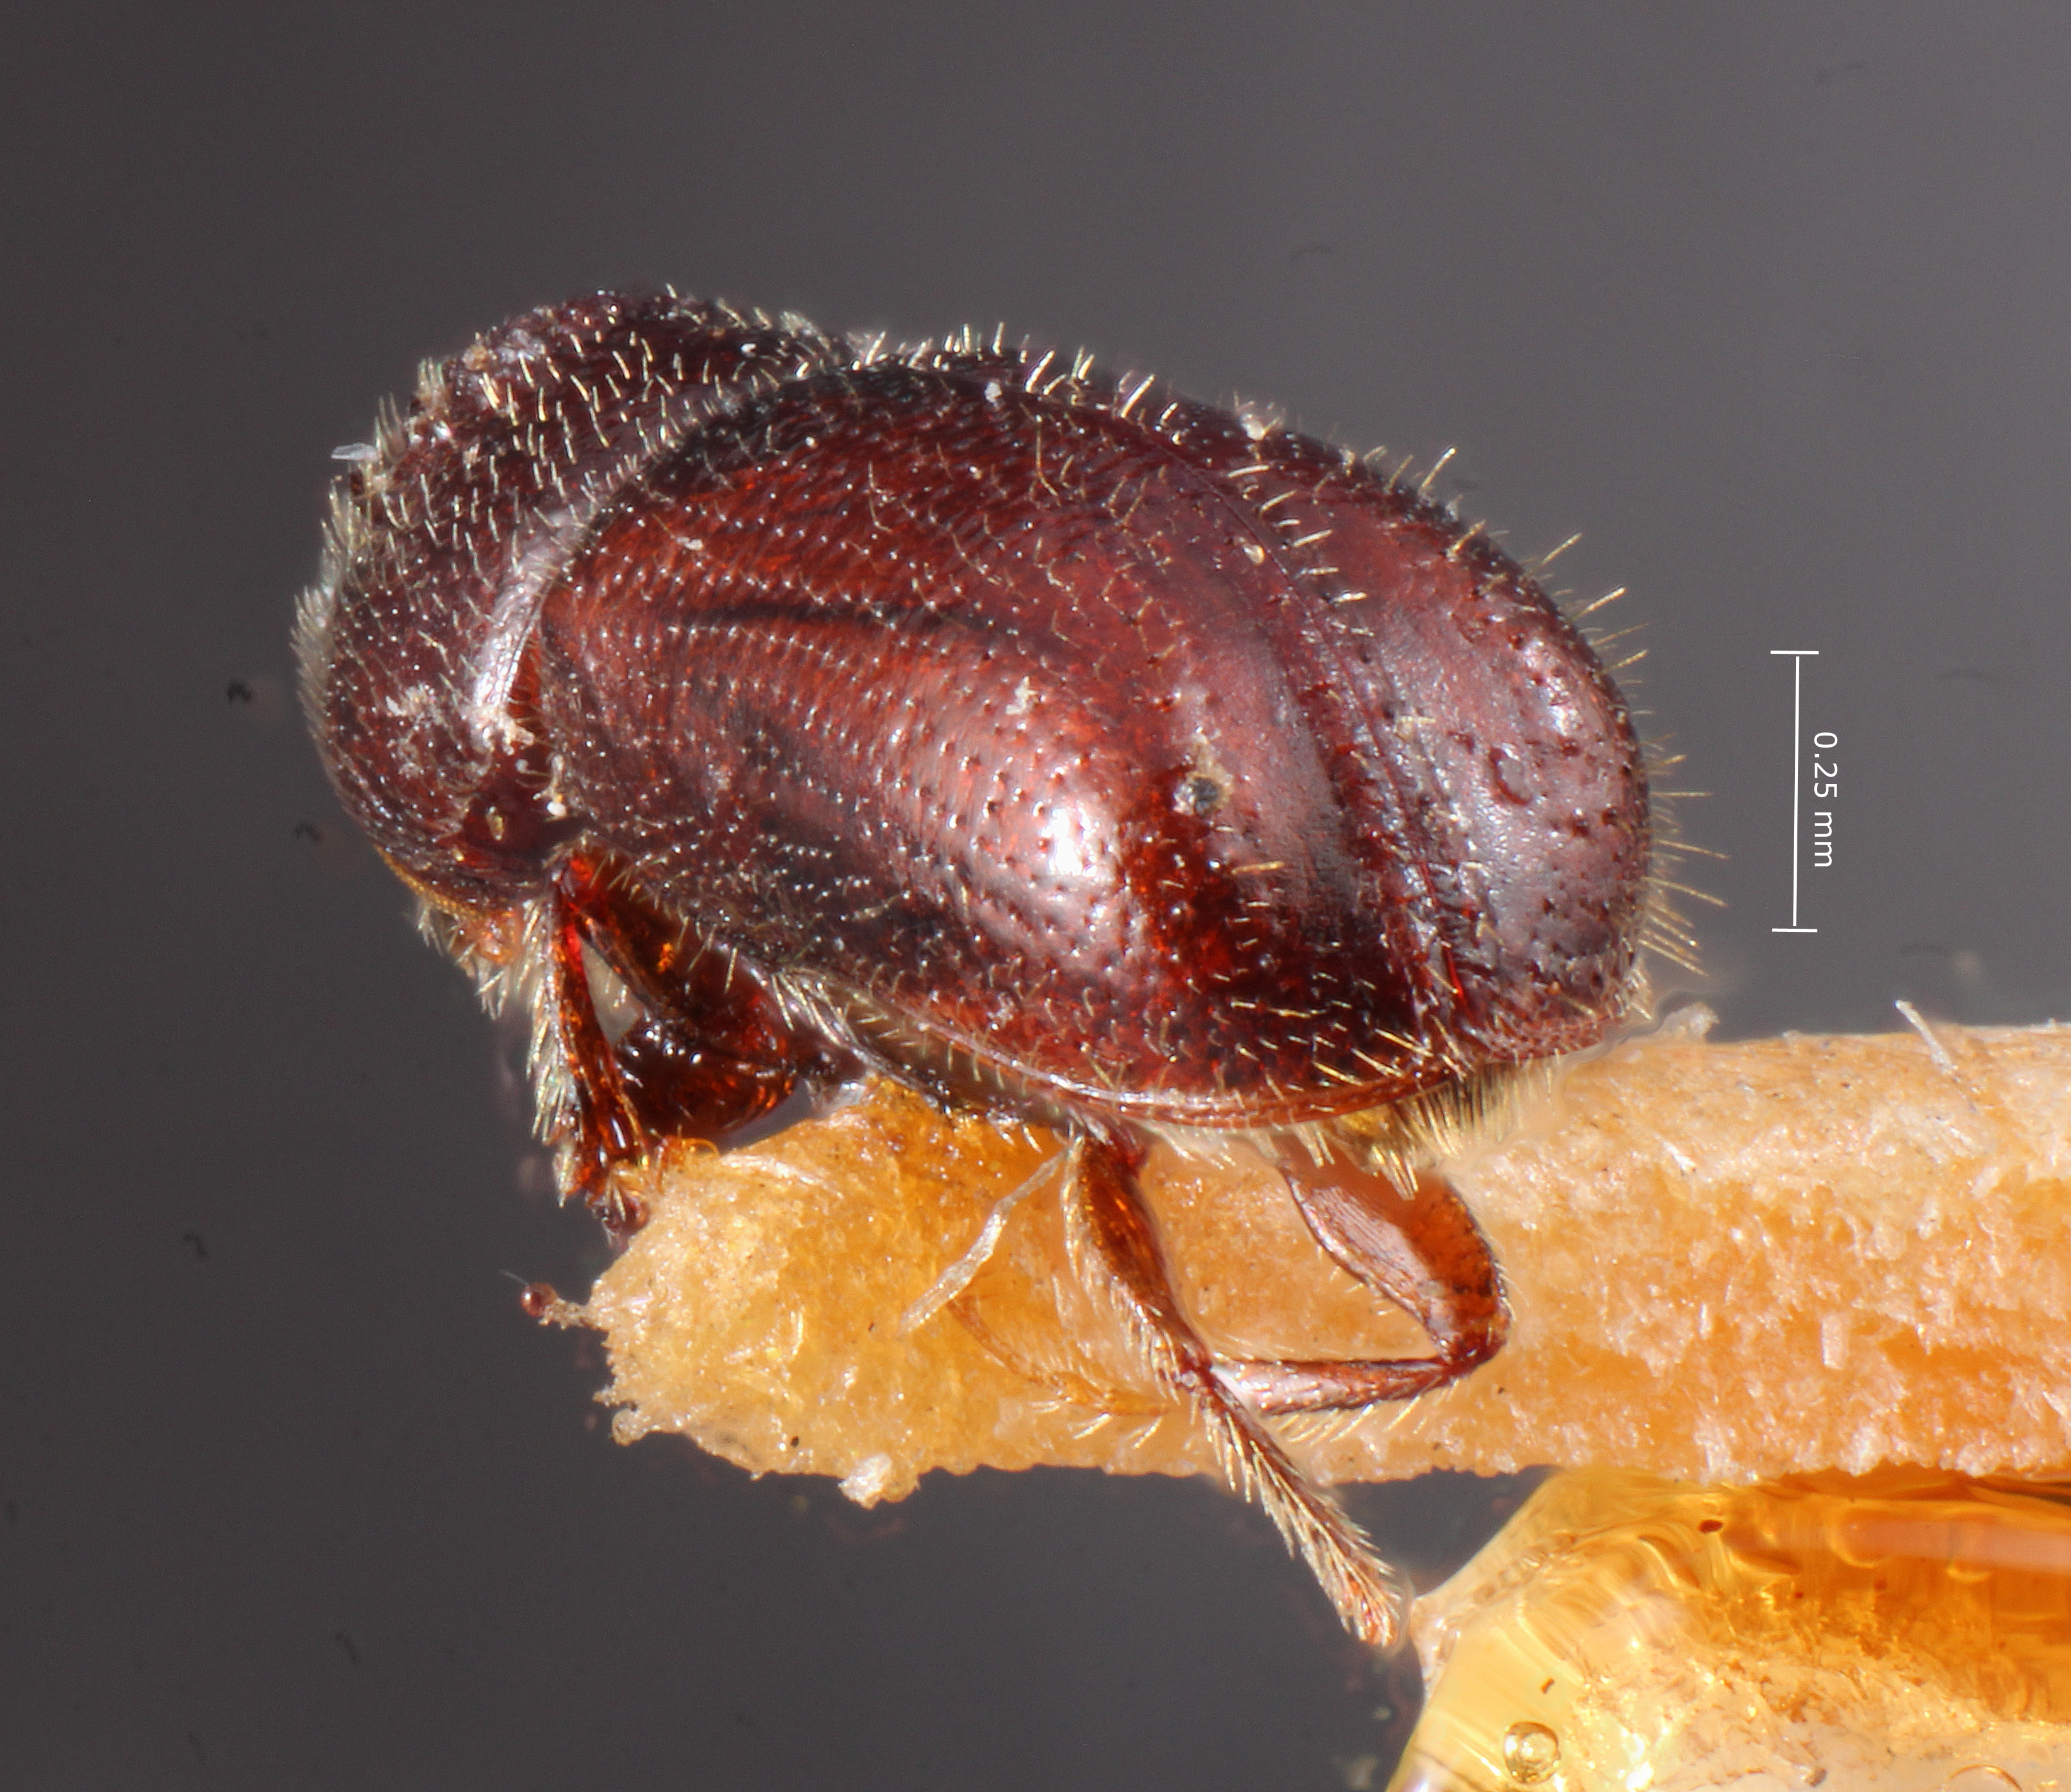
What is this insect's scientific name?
Pityophthorus jeffreyi
